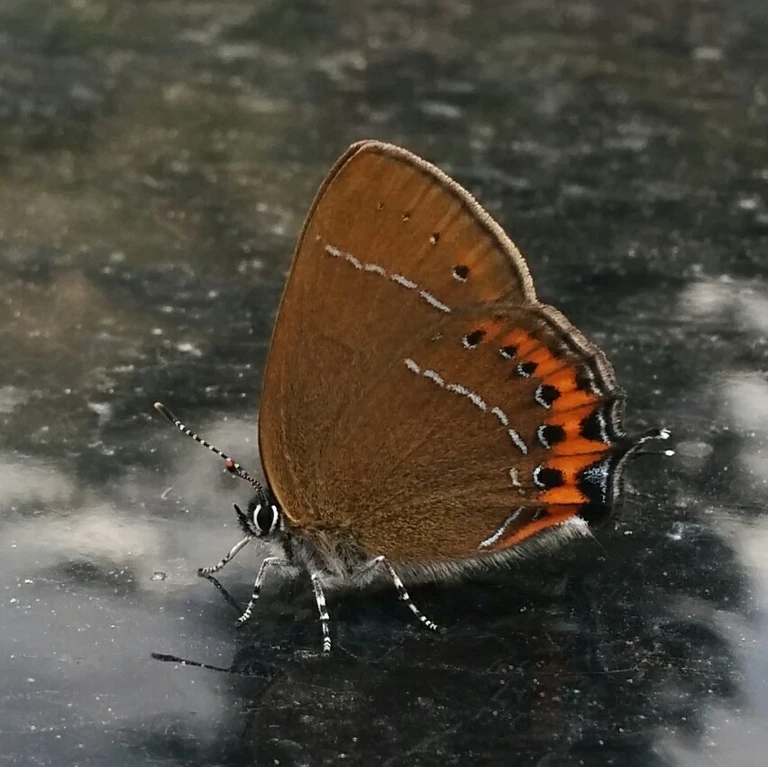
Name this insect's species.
Satyrium pruni (also Fixsenia pruni)
